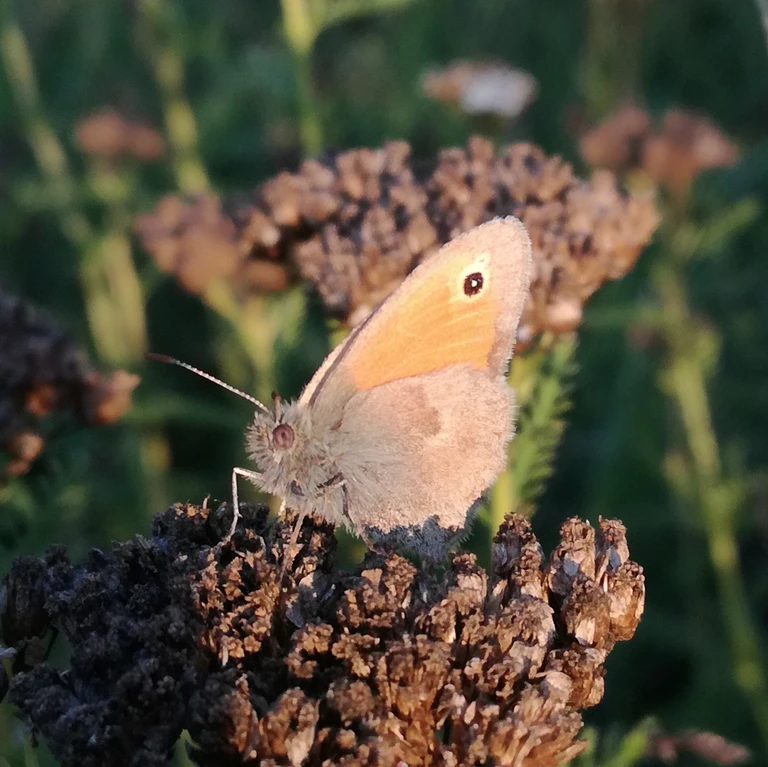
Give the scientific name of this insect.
Coenonympha pamphilus
